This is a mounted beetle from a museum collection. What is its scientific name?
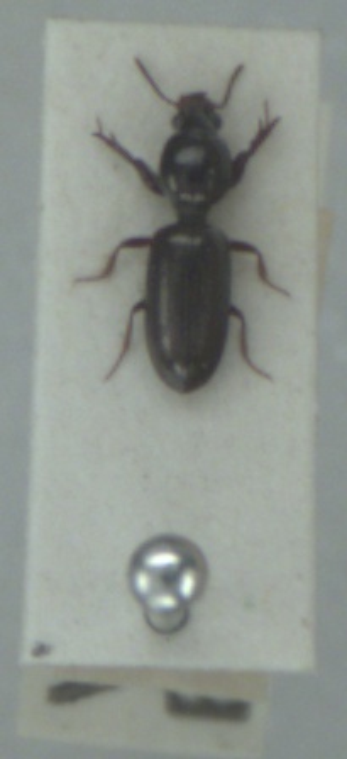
Dyschirius politus
